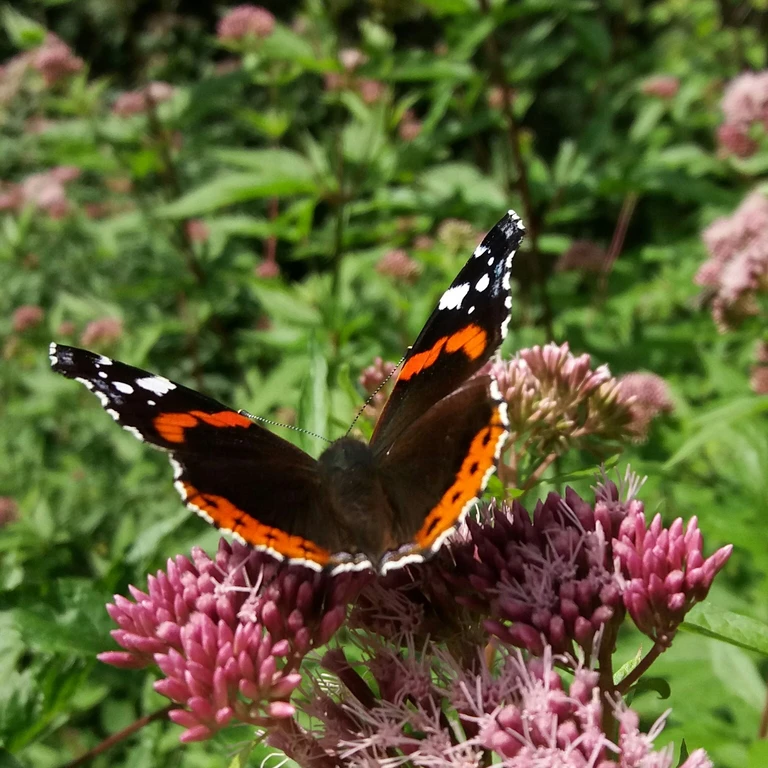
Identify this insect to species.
Vanessa atalanta
